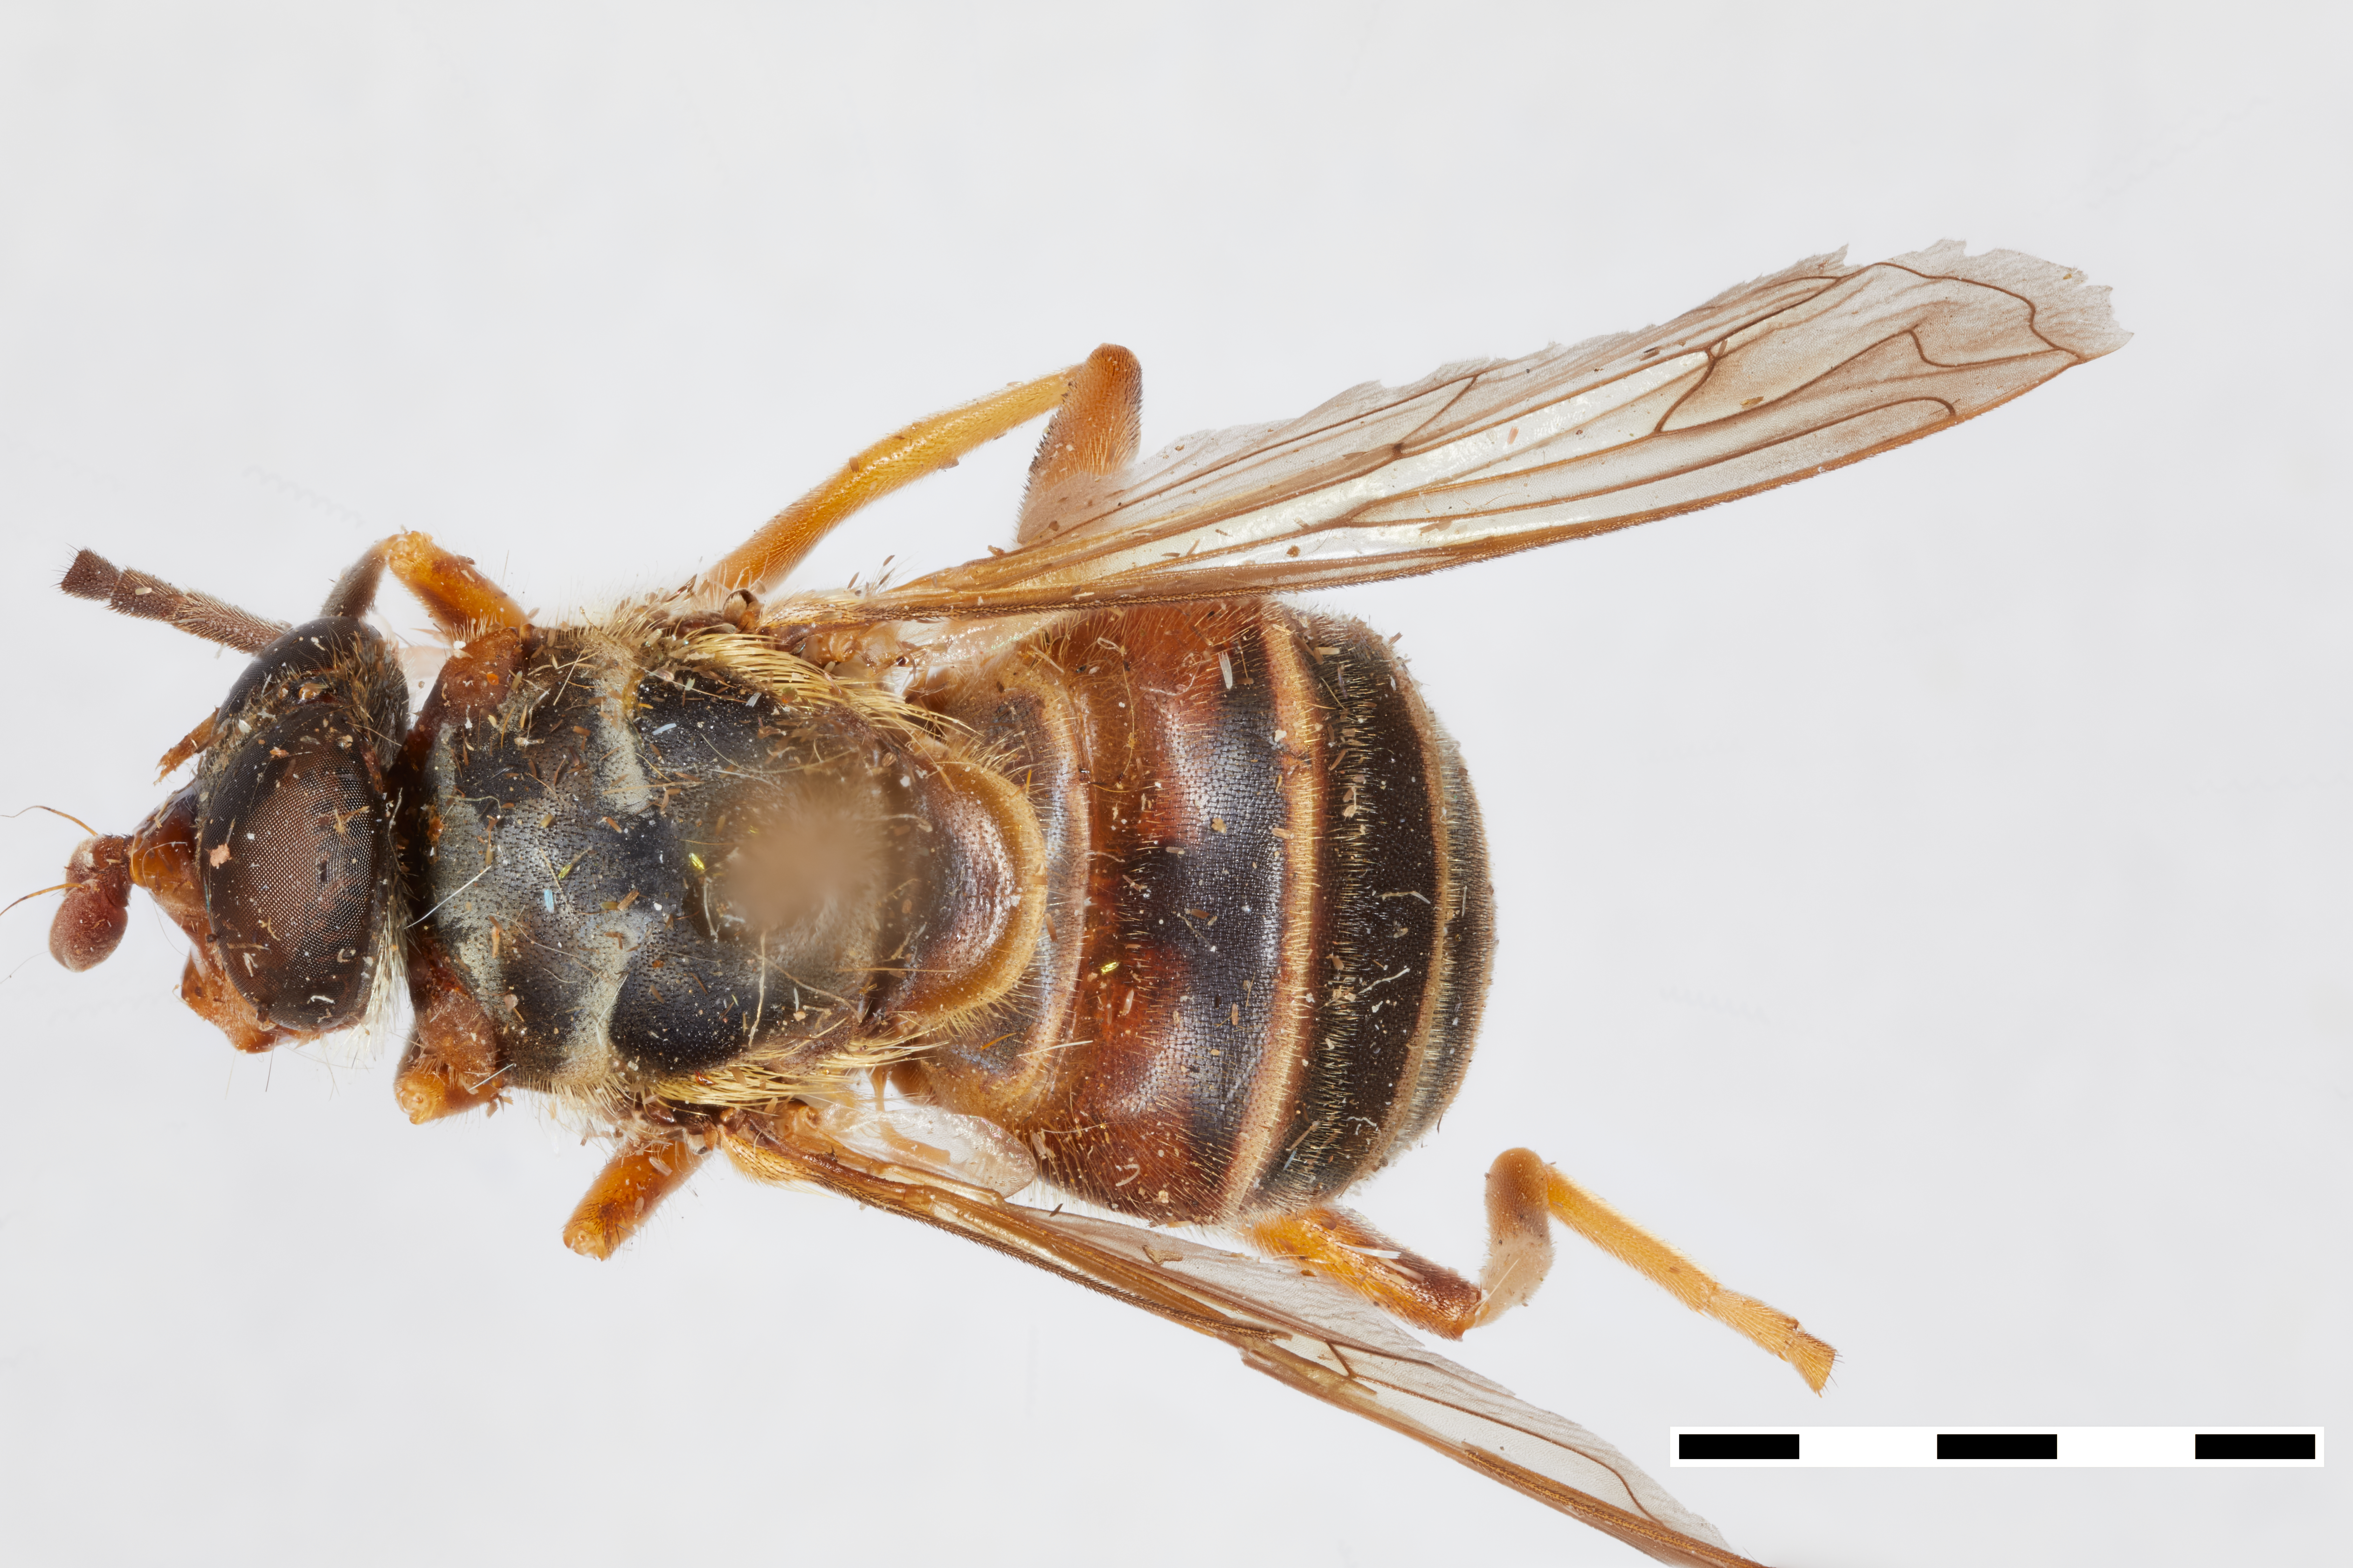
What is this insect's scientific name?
Korinchia nova
